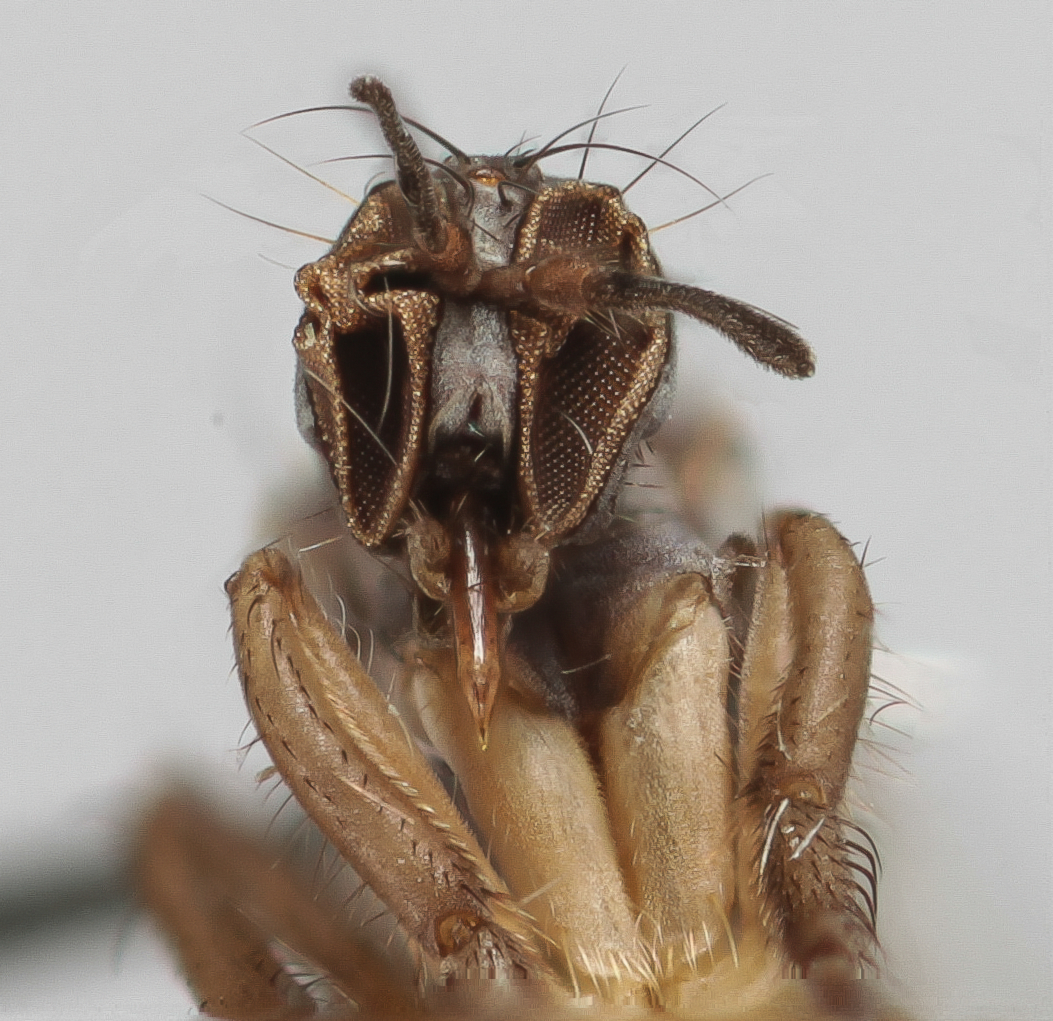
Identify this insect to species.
Rhamphomyia pyctes
